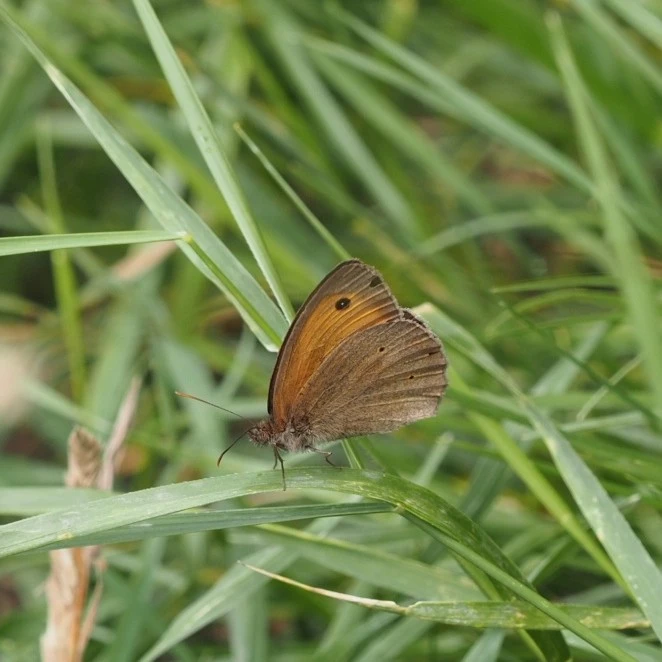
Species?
Maniola jurtina
